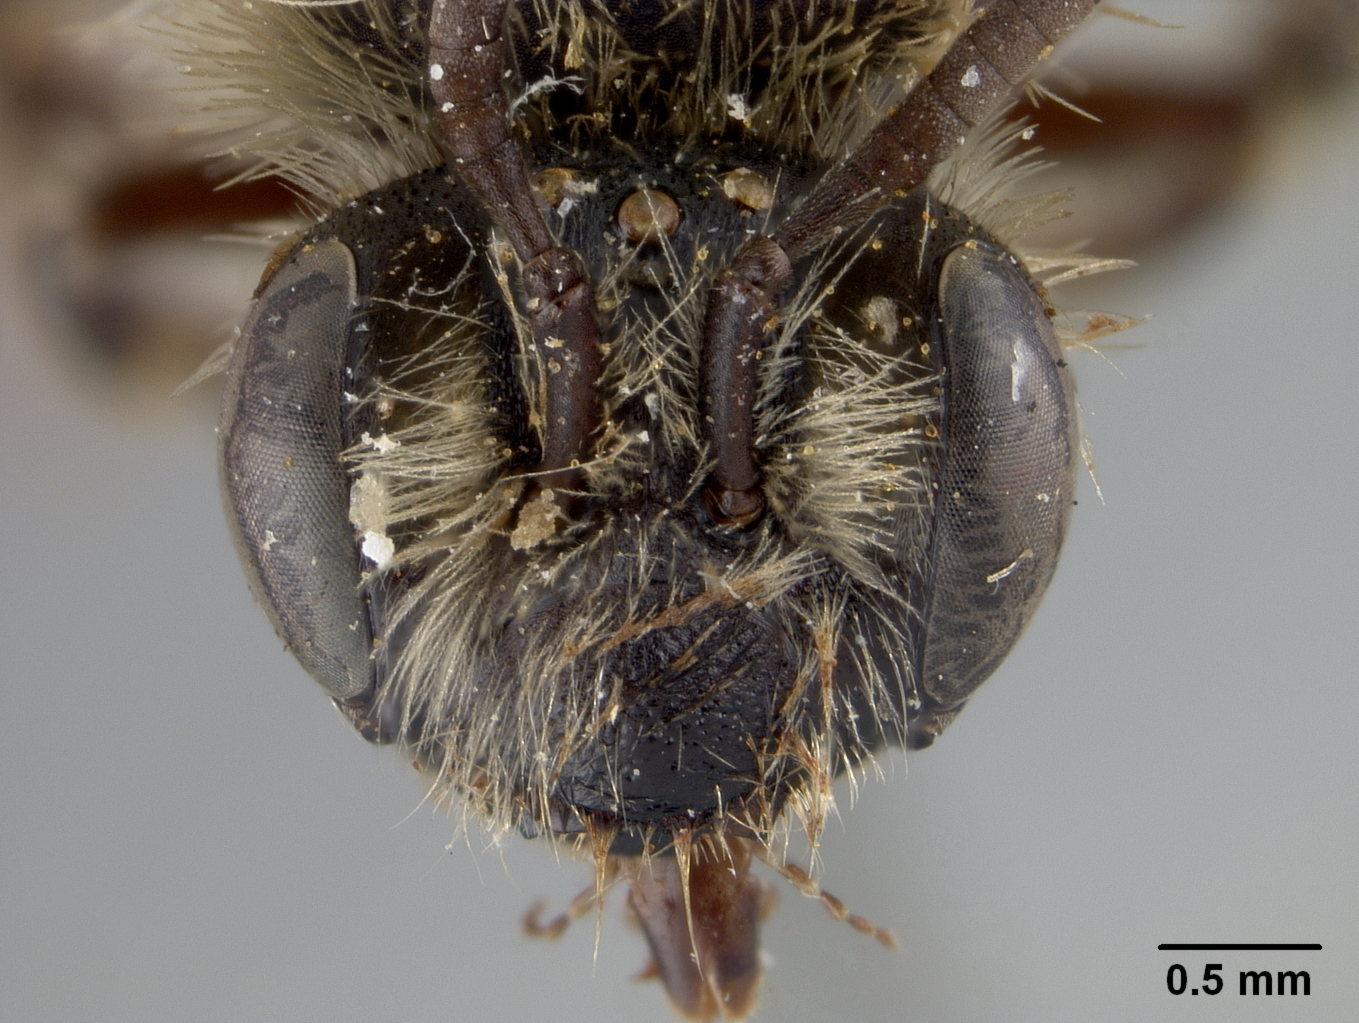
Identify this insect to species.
Andrena rodilla
